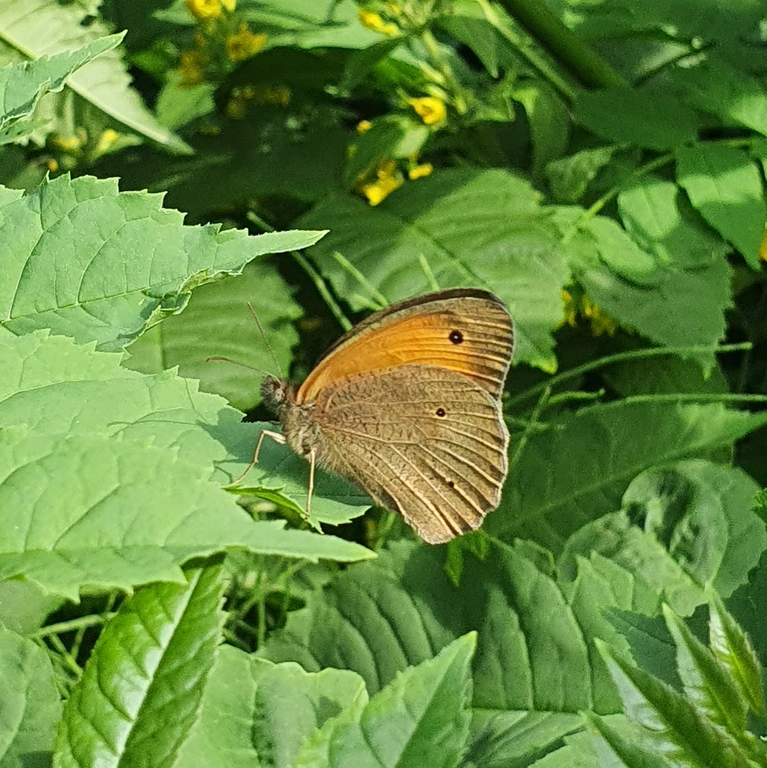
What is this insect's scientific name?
Maniola jurtina
